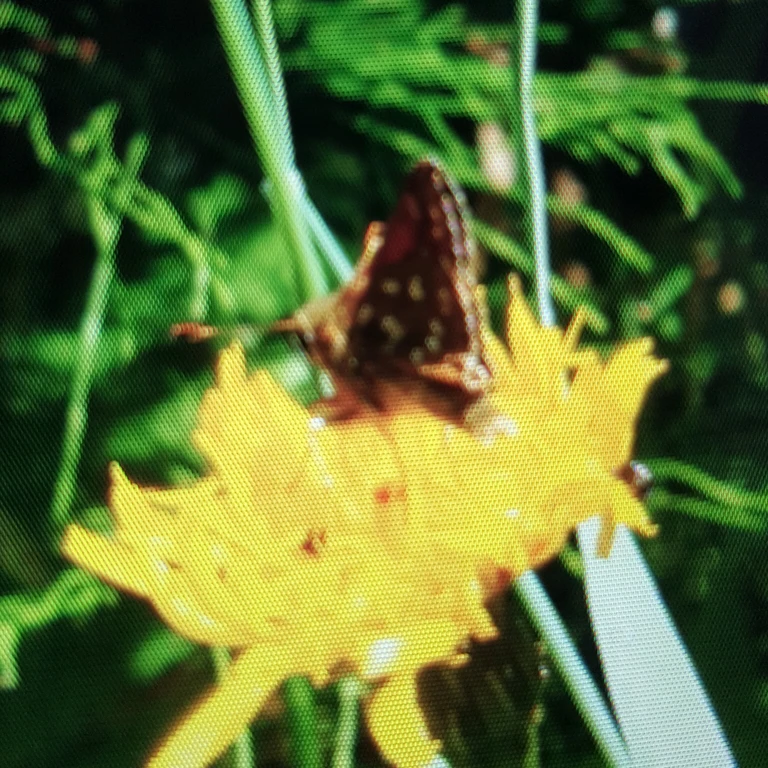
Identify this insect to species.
Hesperia comma
